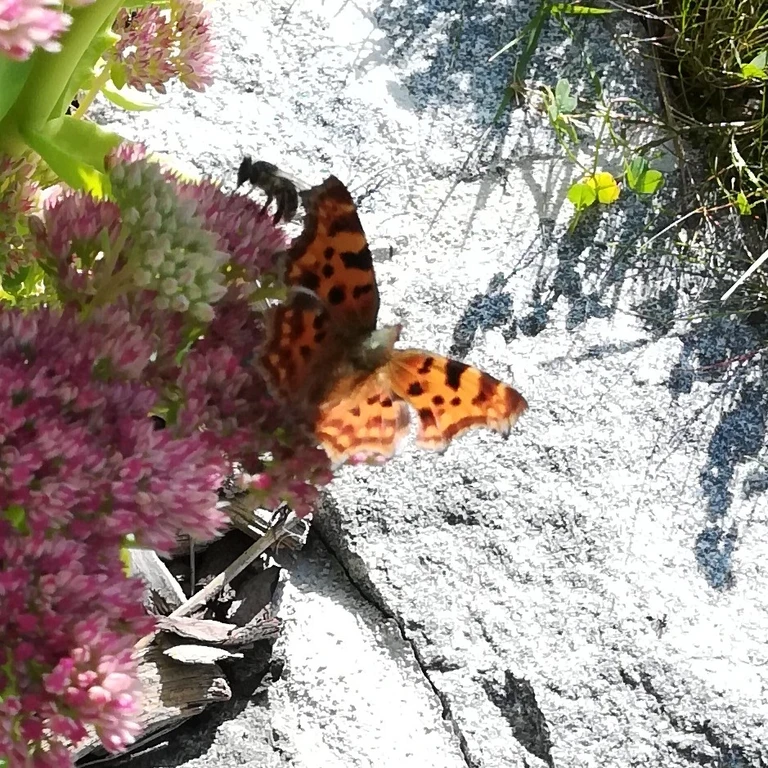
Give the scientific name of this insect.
Polygonia c-album
